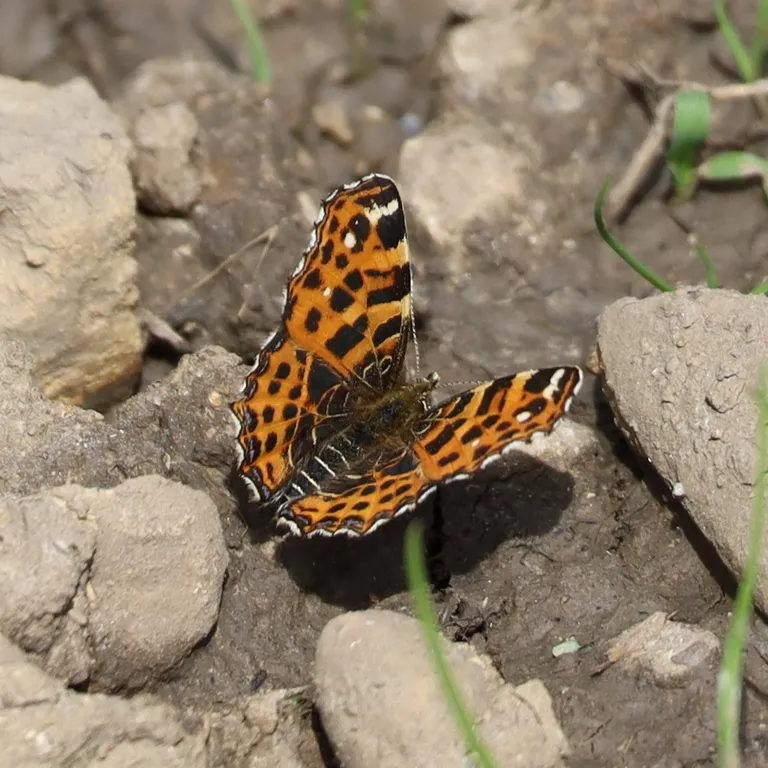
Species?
Araschnia levana
